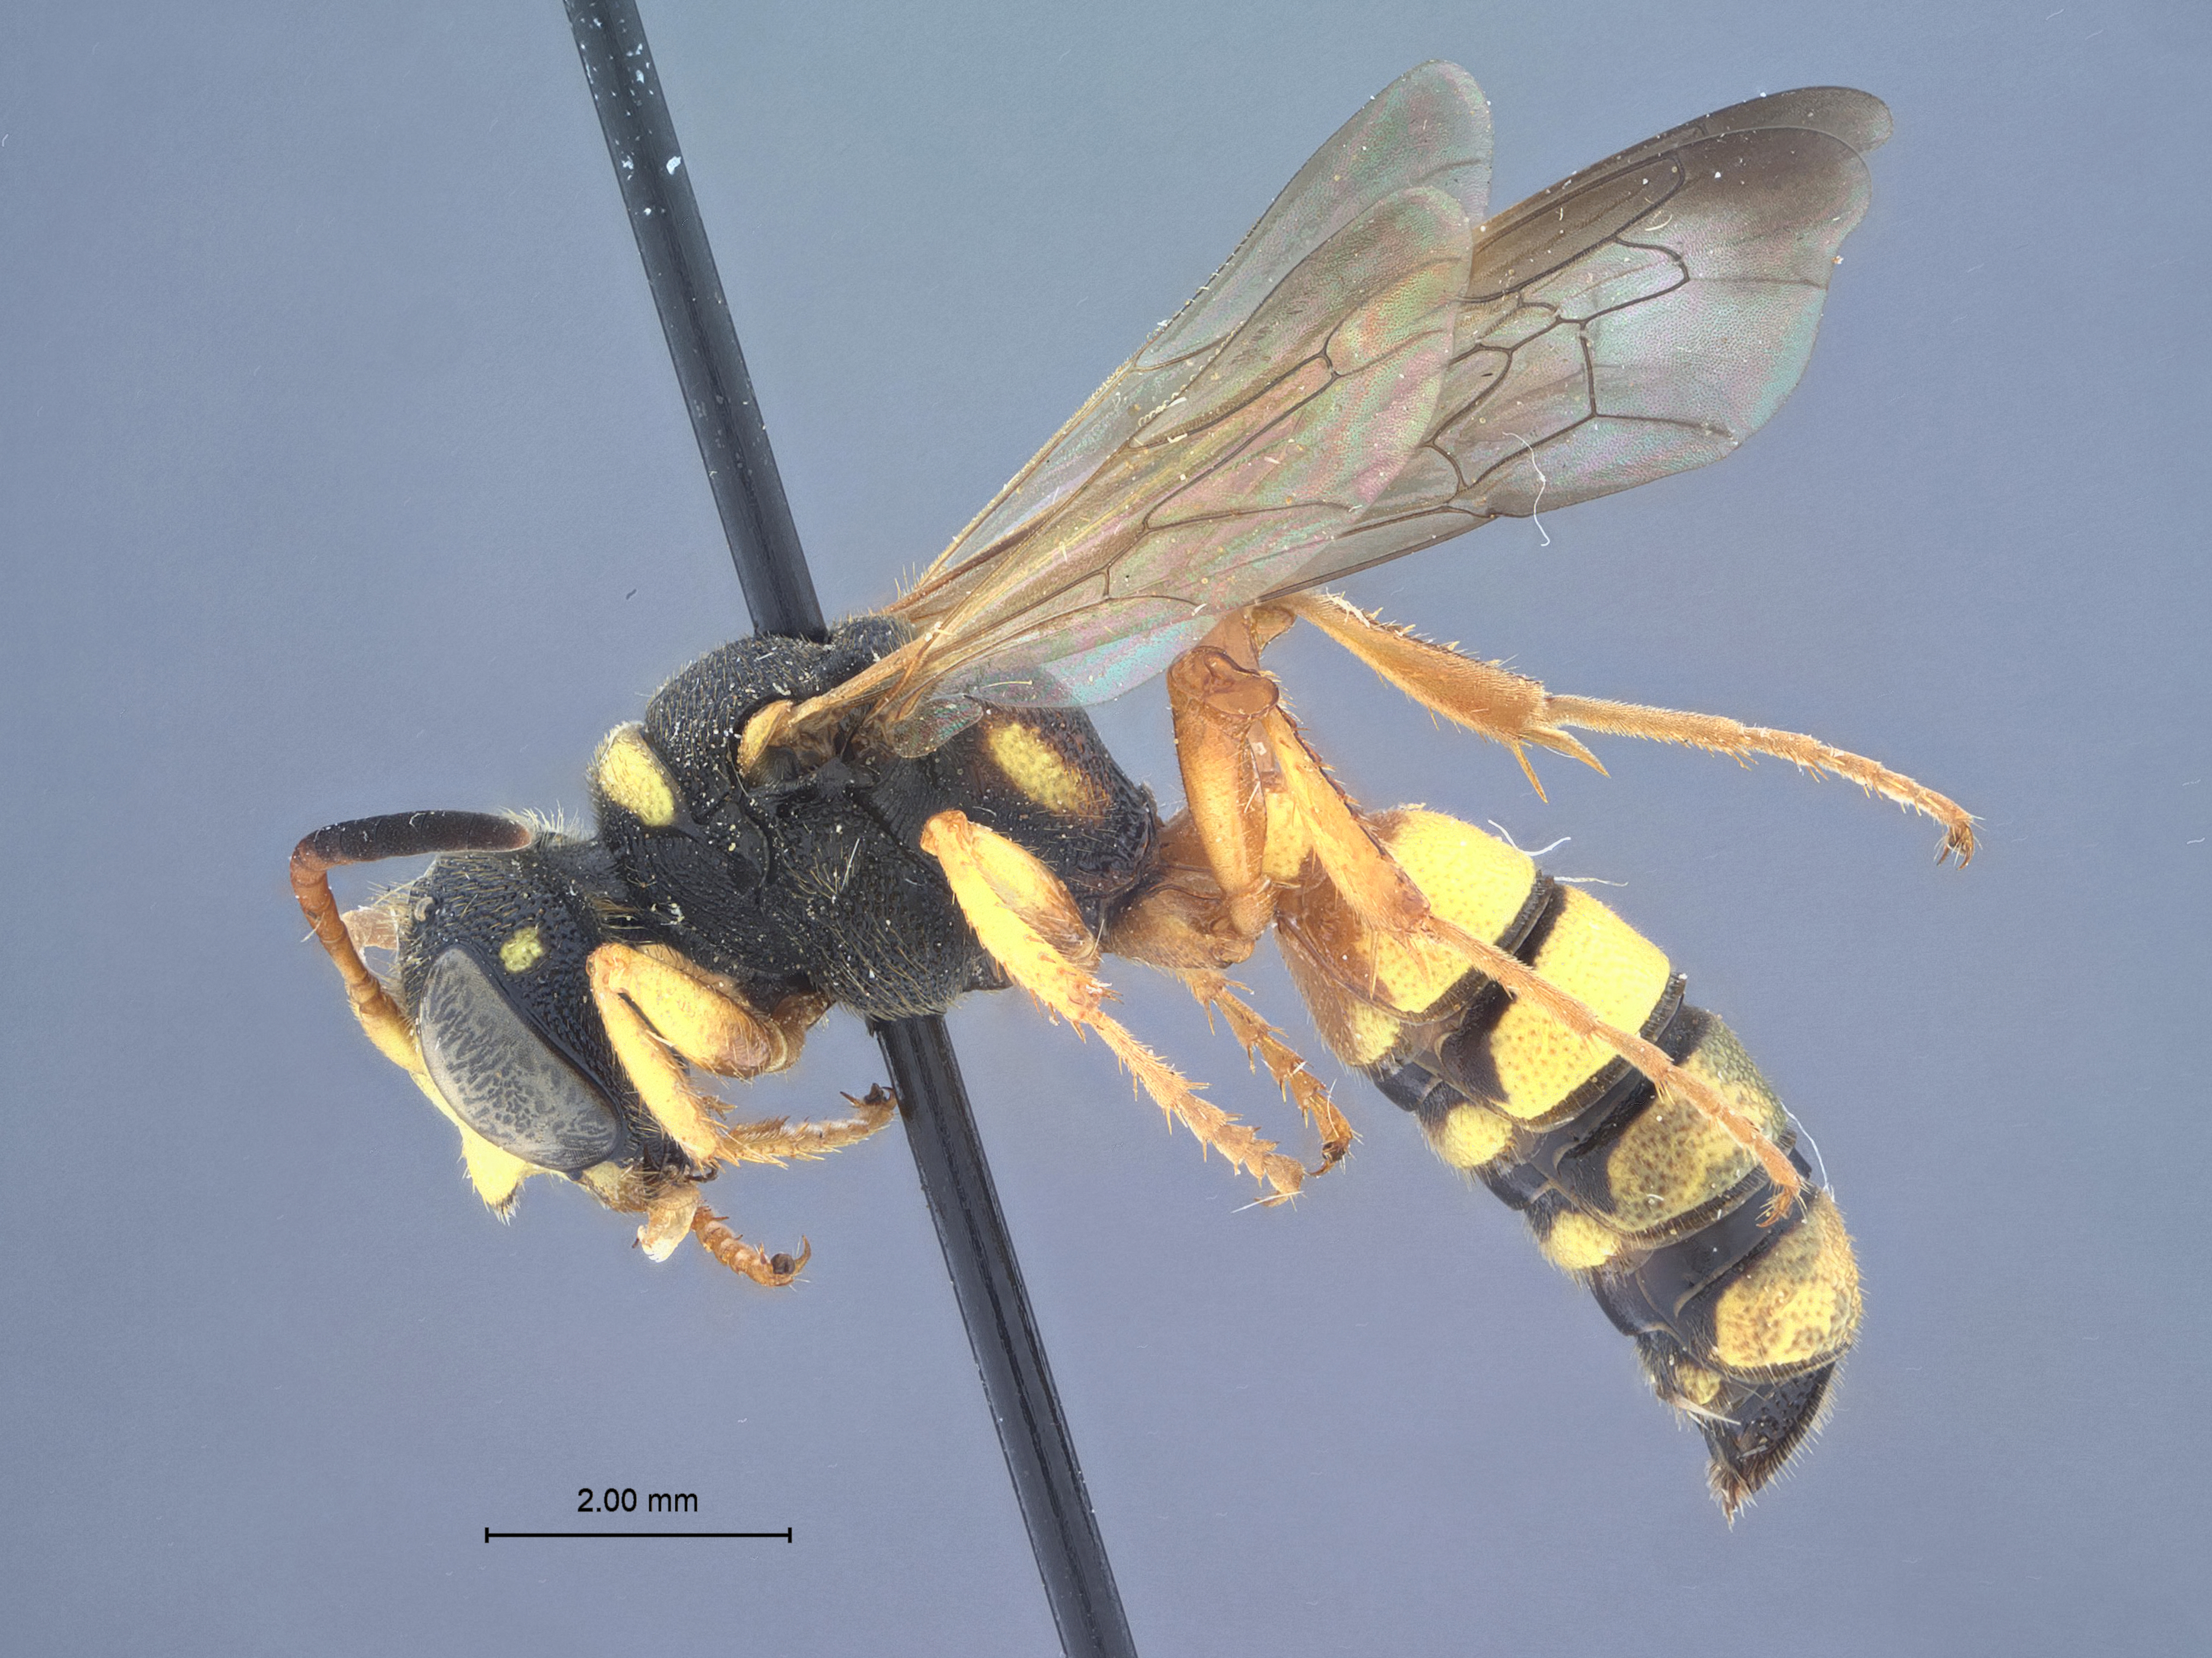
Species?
Cerceris escalante
